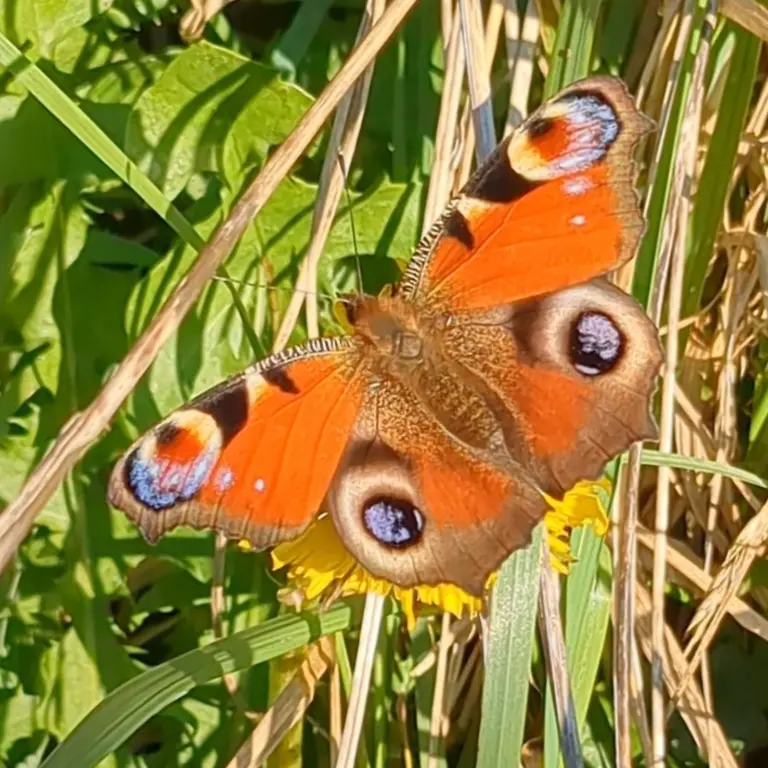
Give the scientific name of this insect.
Aglais io
